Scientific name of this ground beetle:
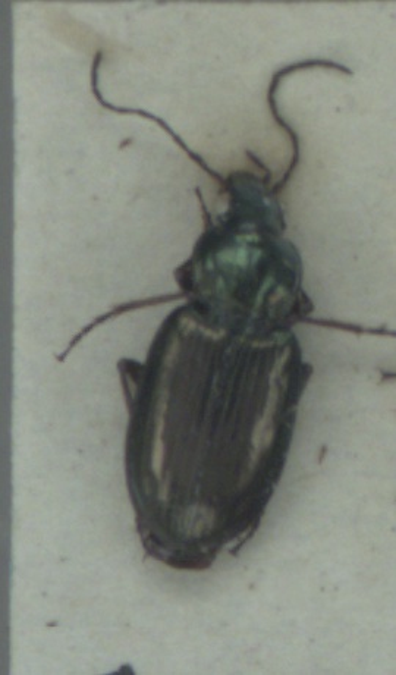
Agonum muelleri
